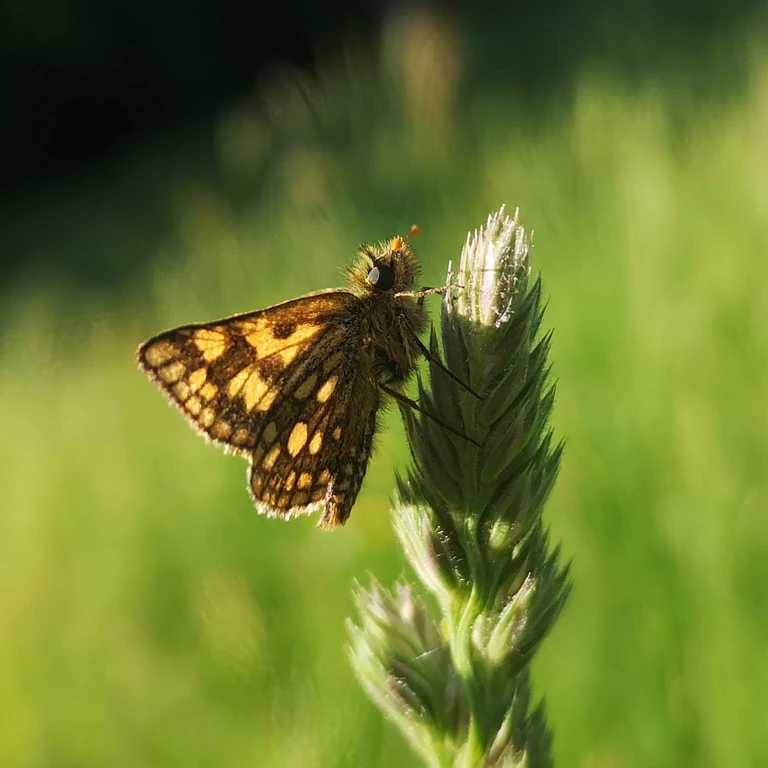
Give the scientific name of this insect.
Carterocephalus palaemon
